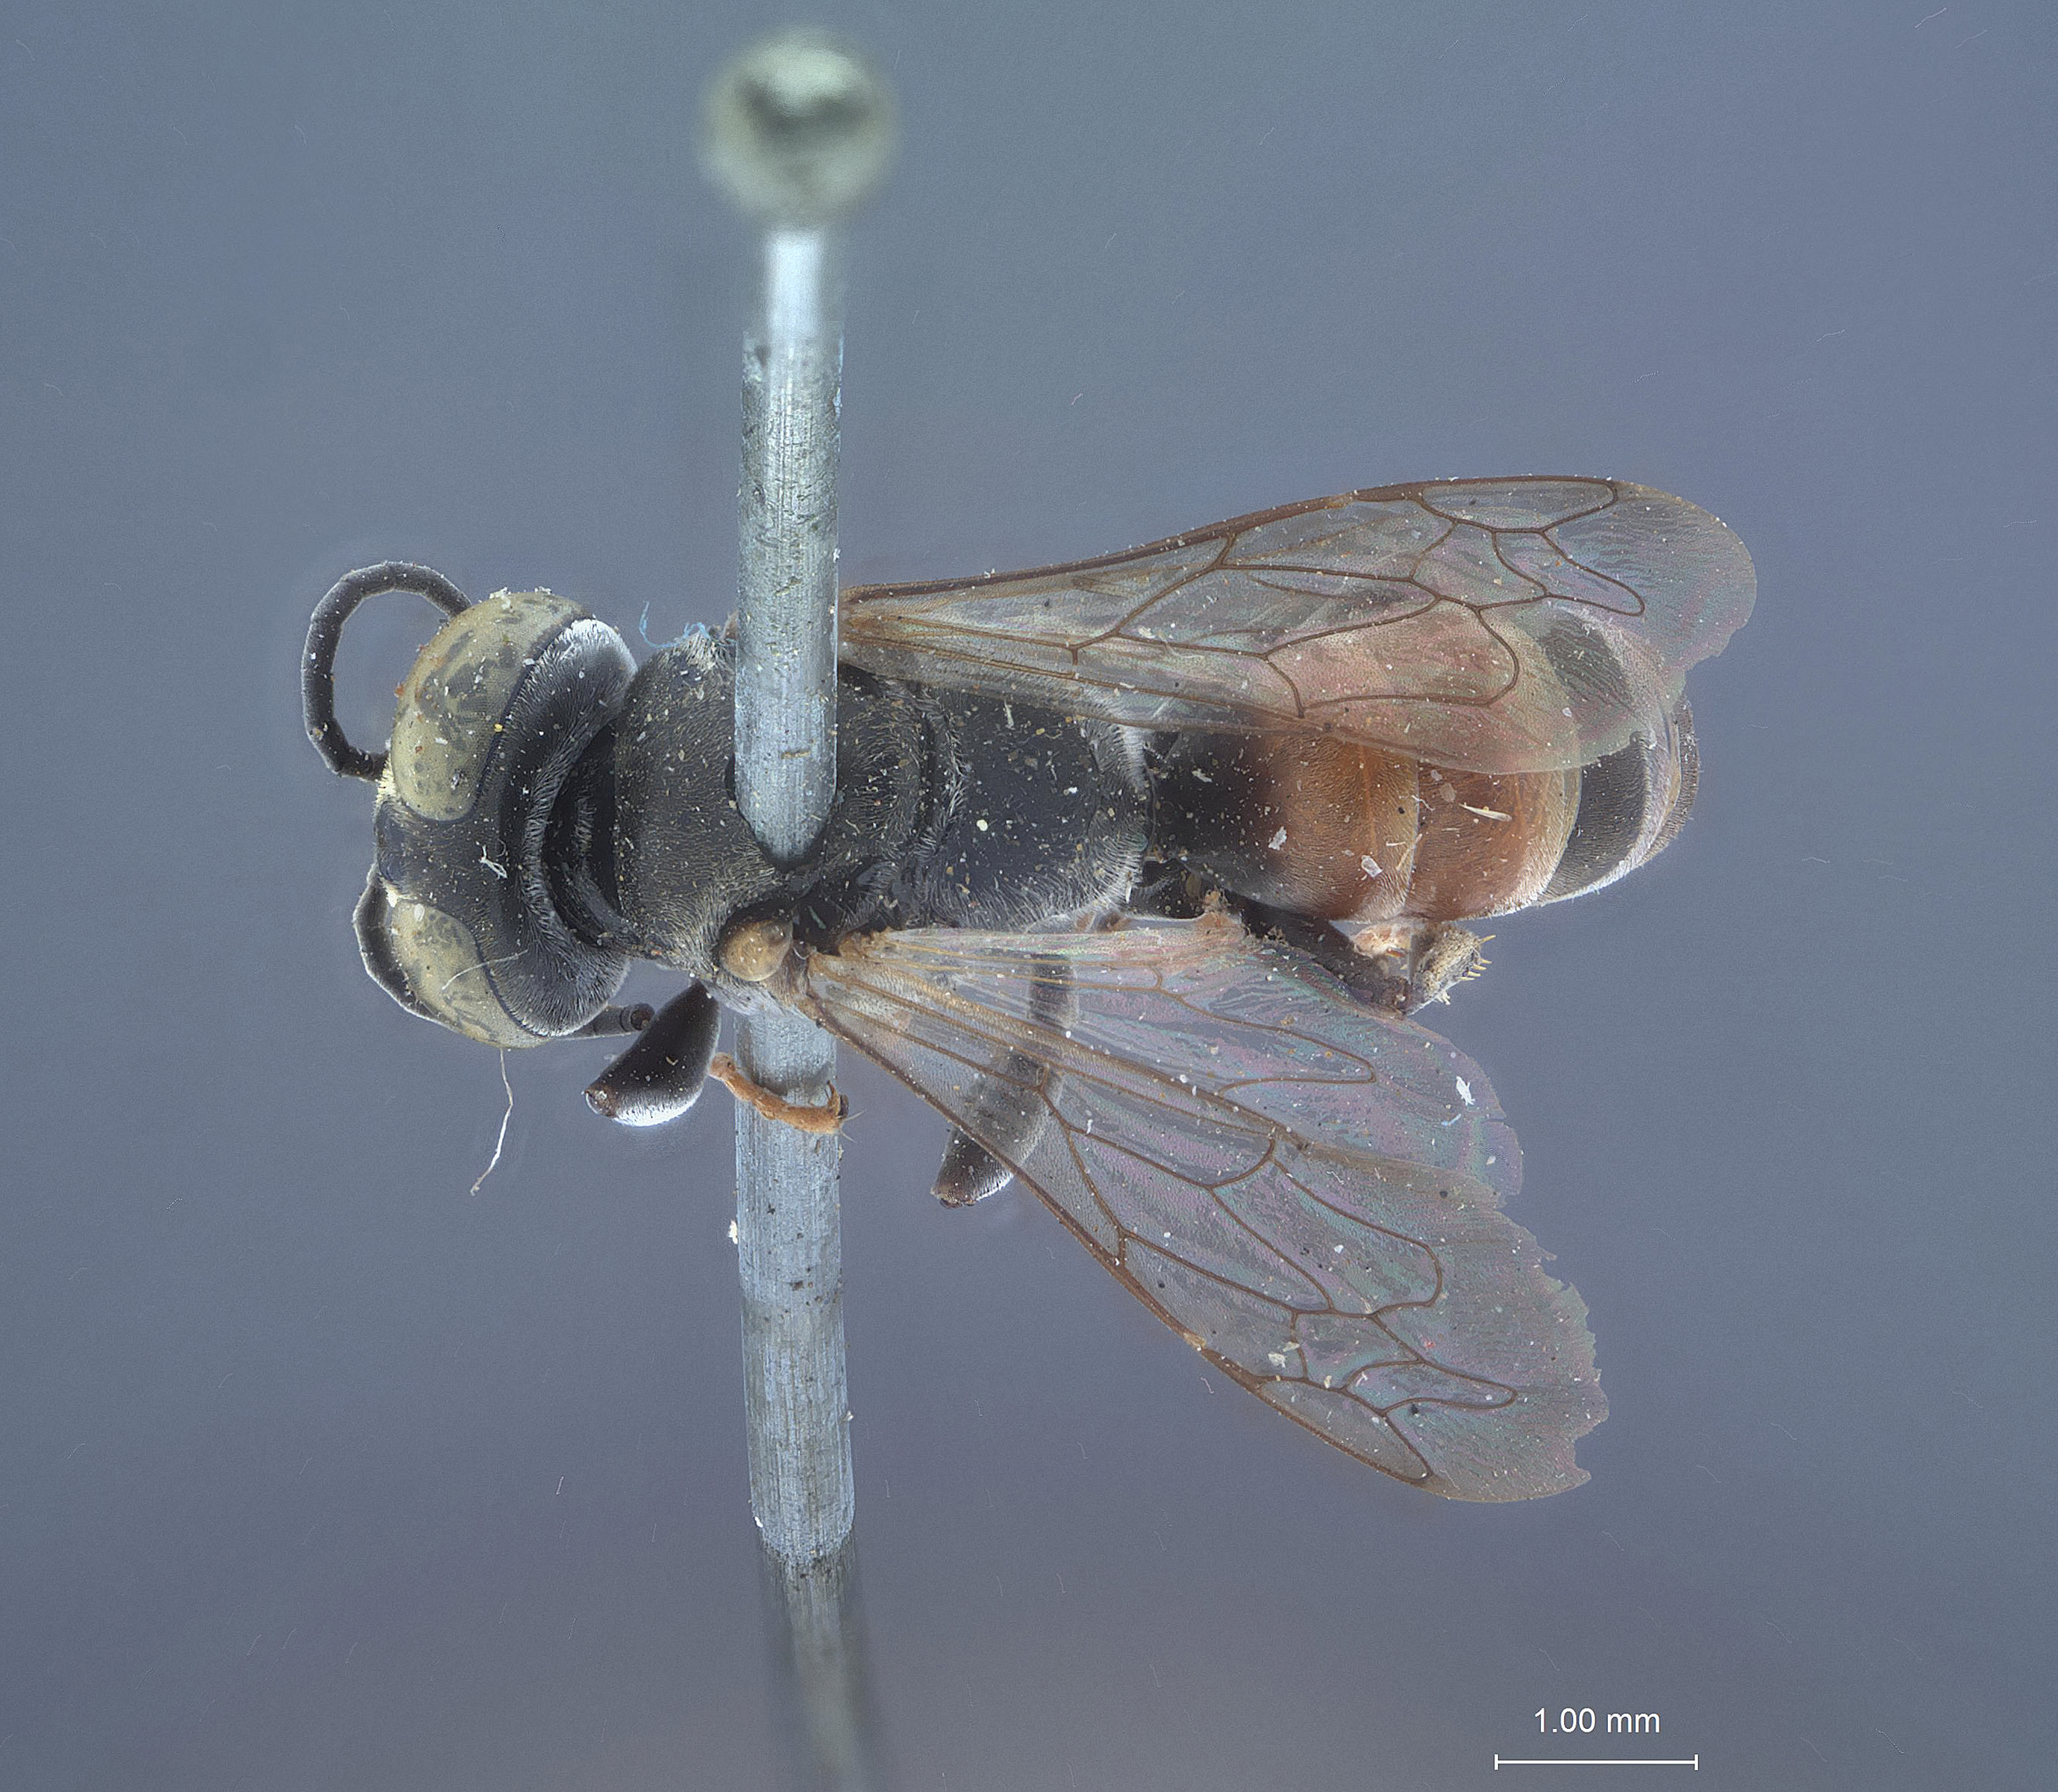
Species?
Tachysphex opwanus
